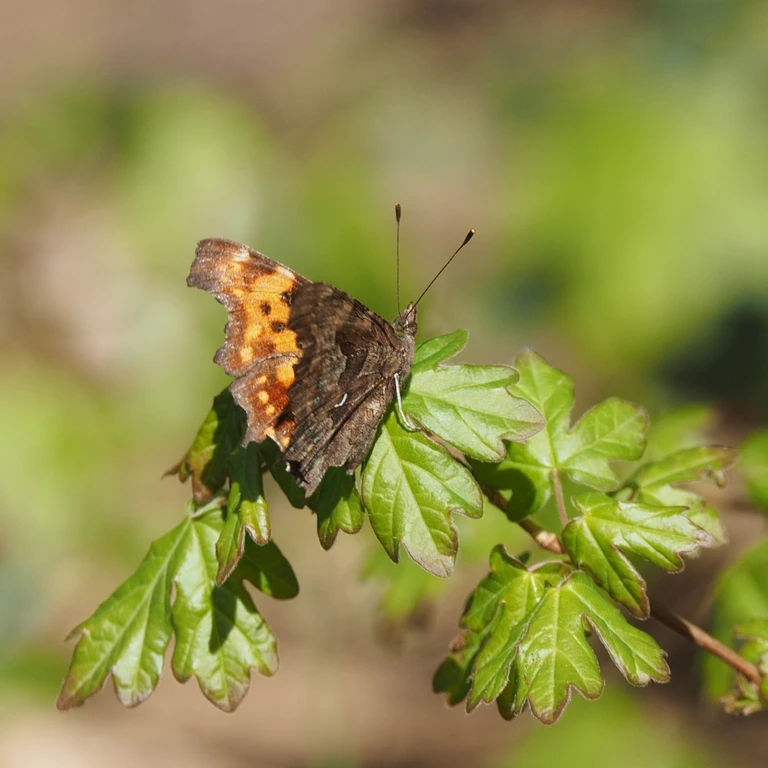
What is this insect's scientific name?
Polygonia c-album
